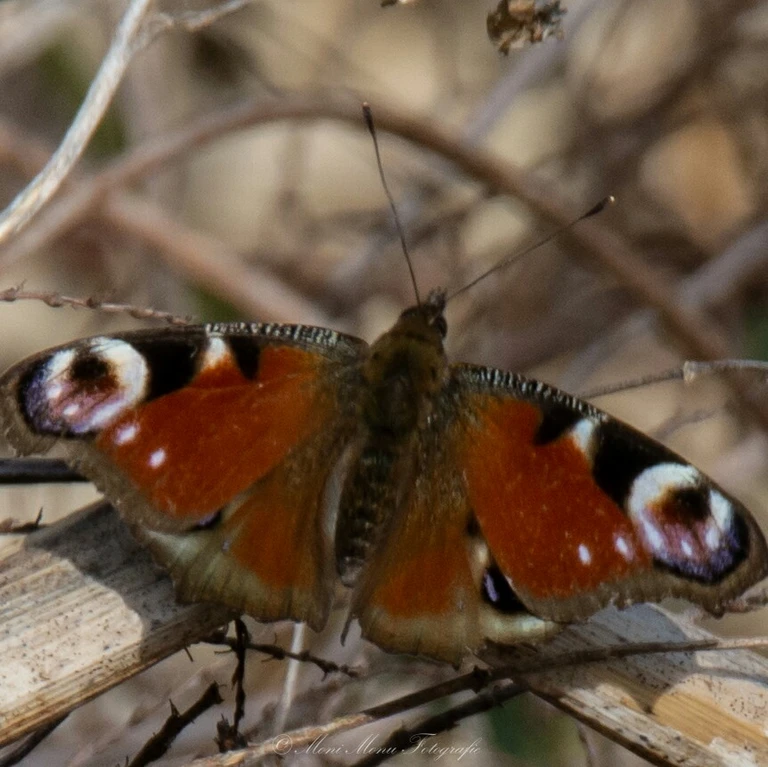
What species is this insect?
Aglais io
